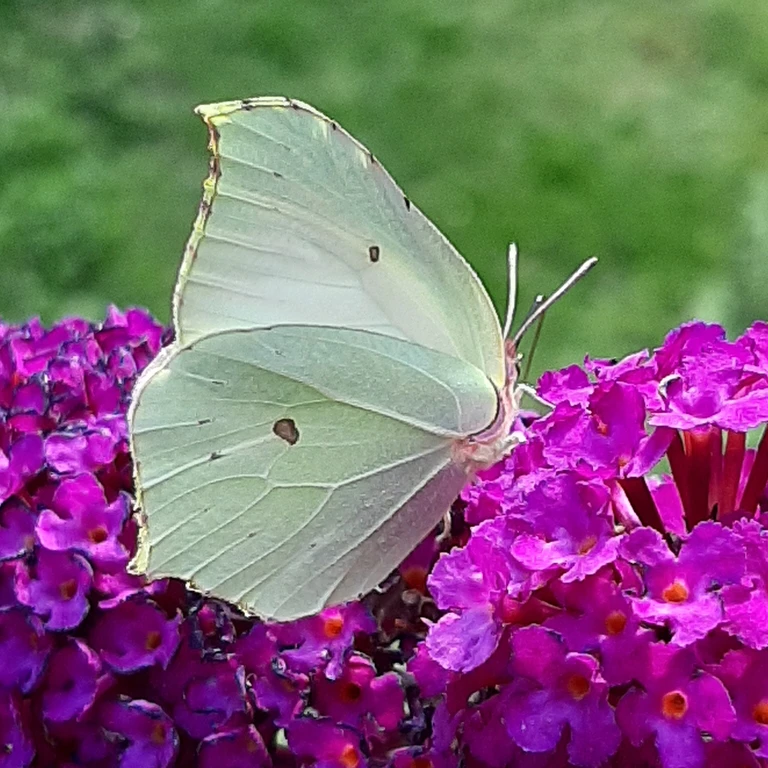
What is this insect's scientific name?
Gonepteryx rhamni
